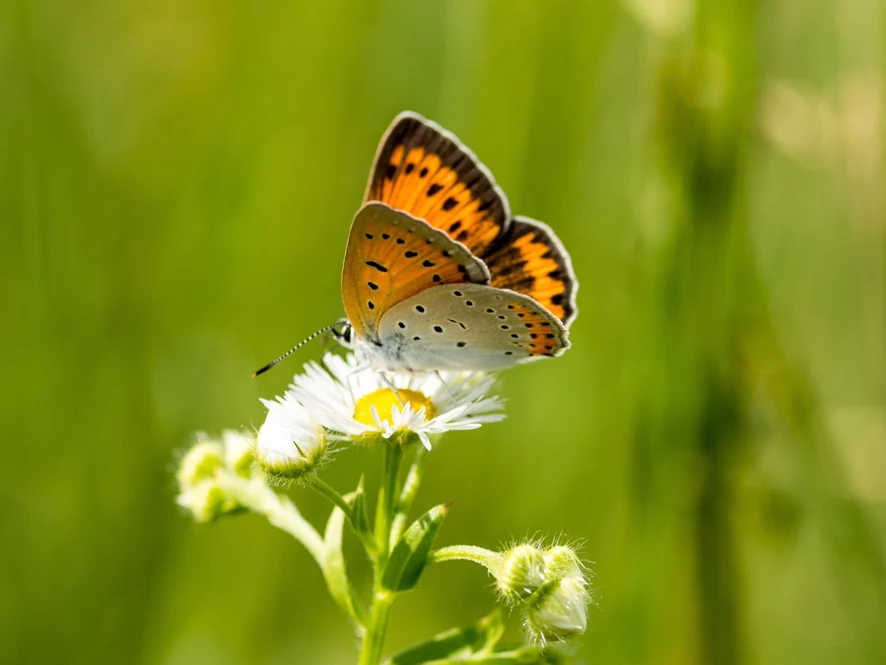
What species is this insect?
Lycaena dispar
